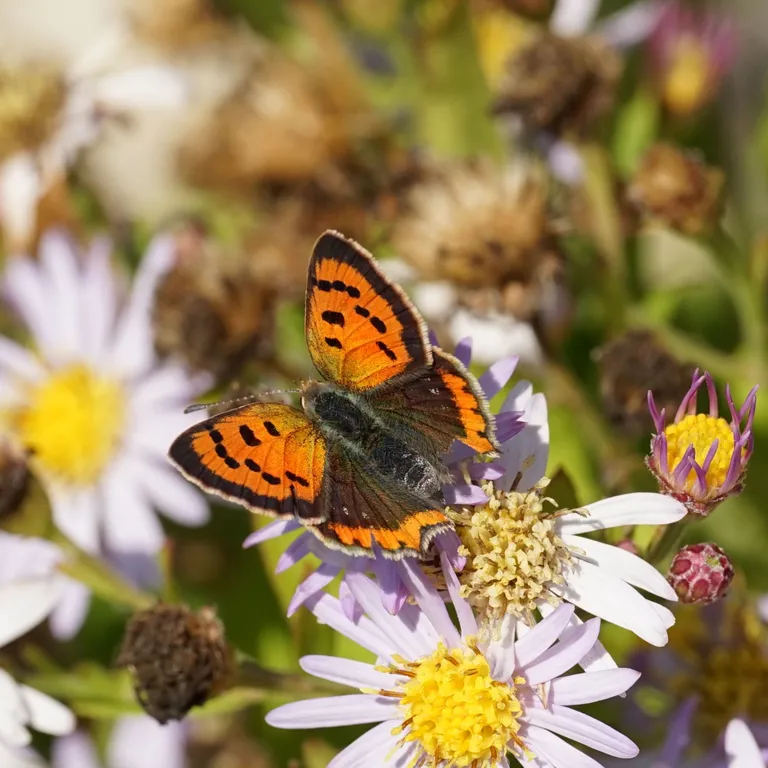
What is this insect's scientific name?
Lycaena phlaeas
